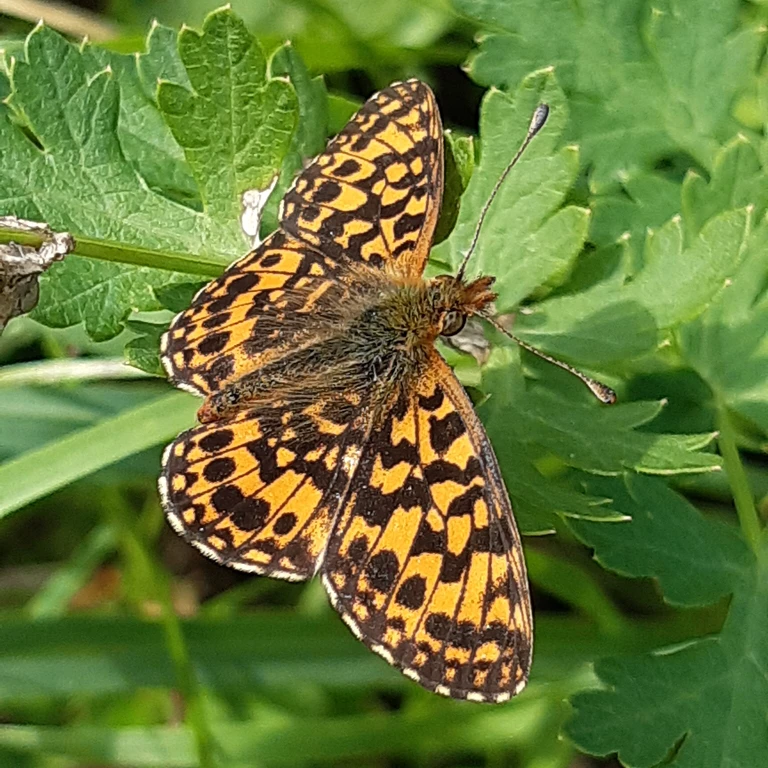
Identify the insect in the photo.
Boloria dia
